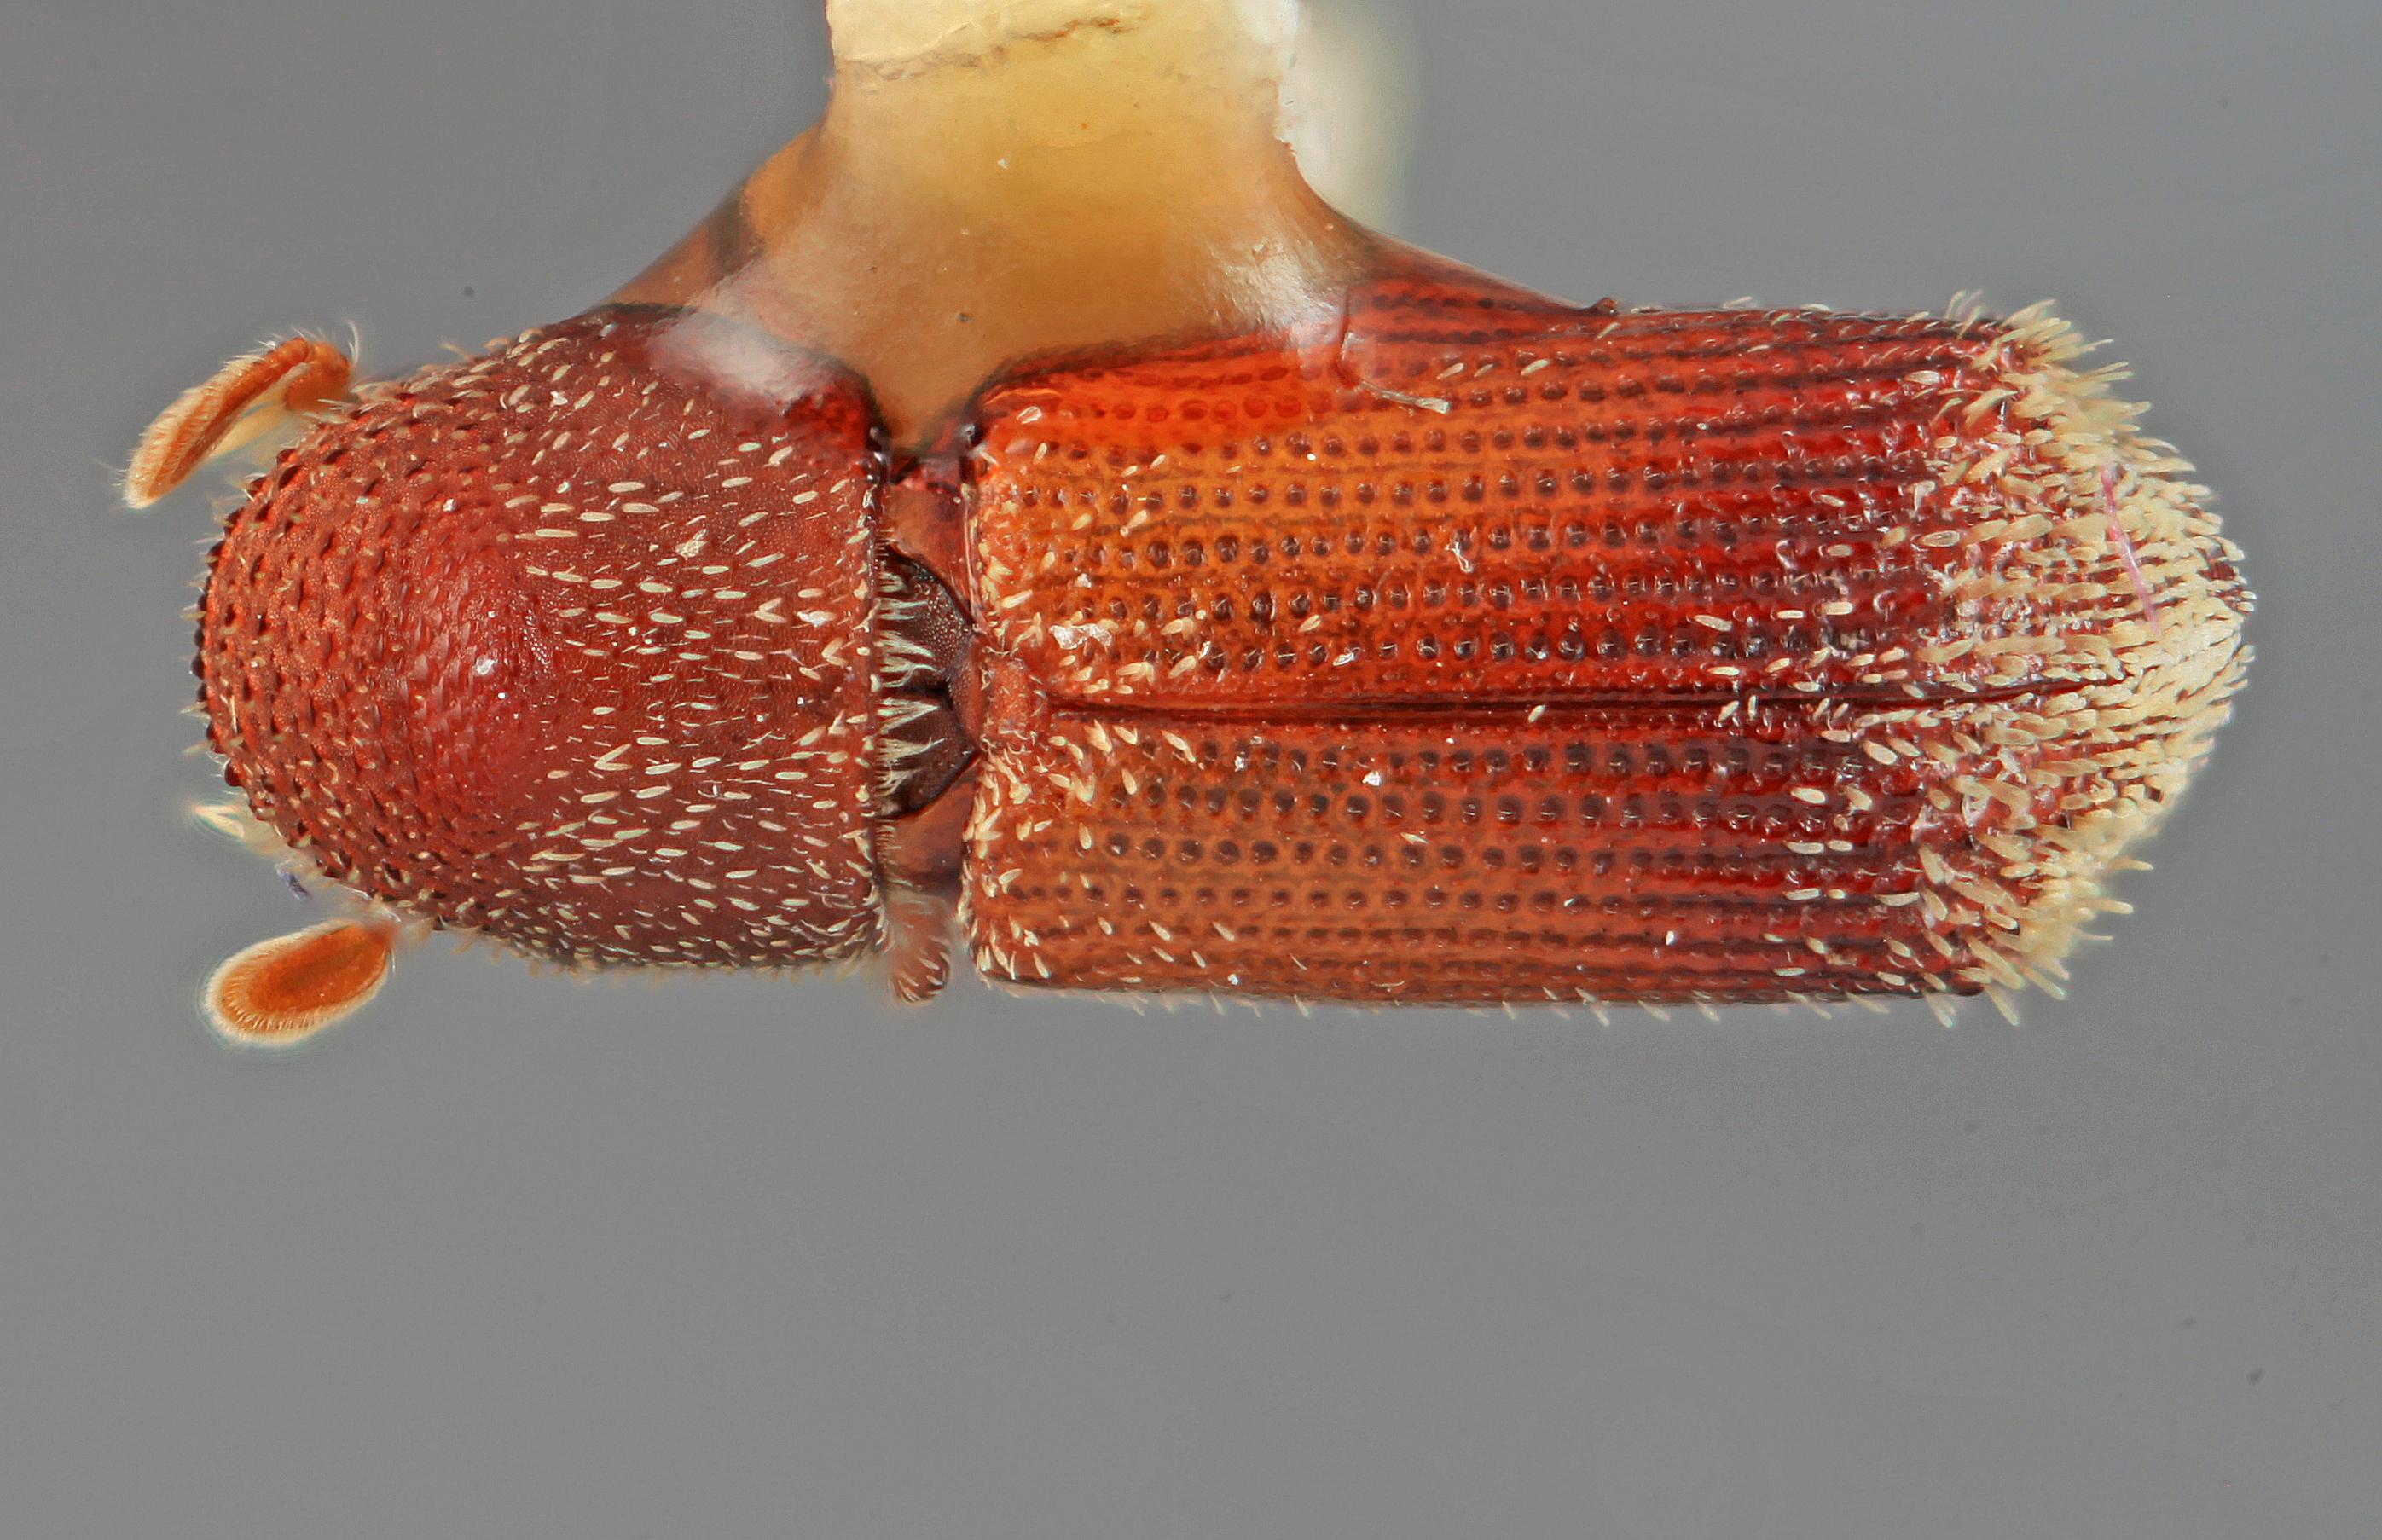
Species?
Micracis lignicolus
